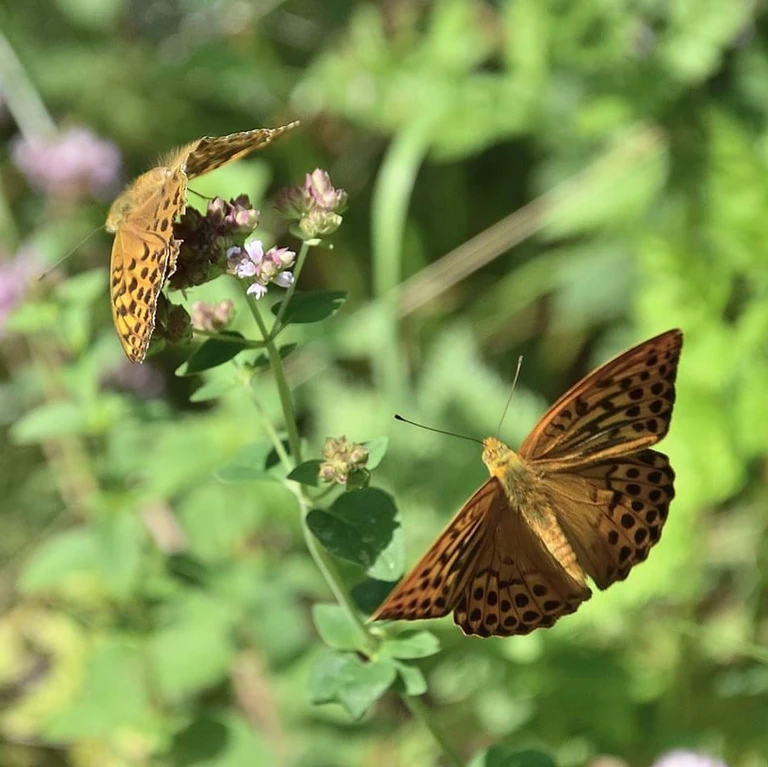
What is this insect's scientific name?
Argynnis paphia
